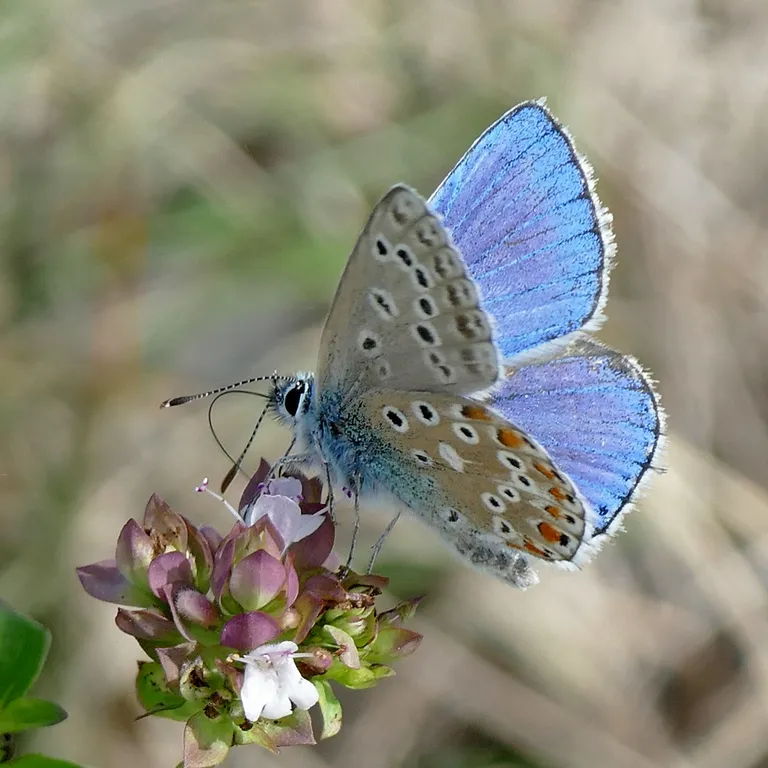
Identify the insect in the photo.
Lysandra bellargus
